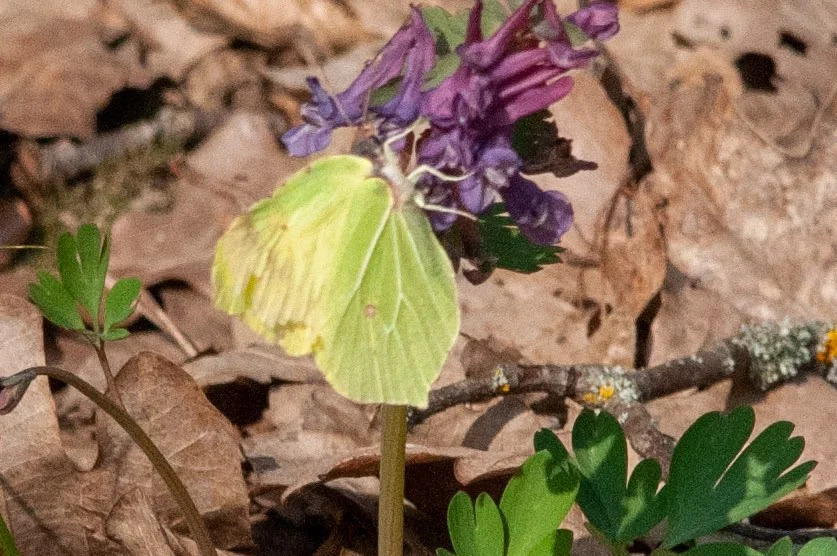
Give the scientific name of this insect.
Gonepteryx rhamni
